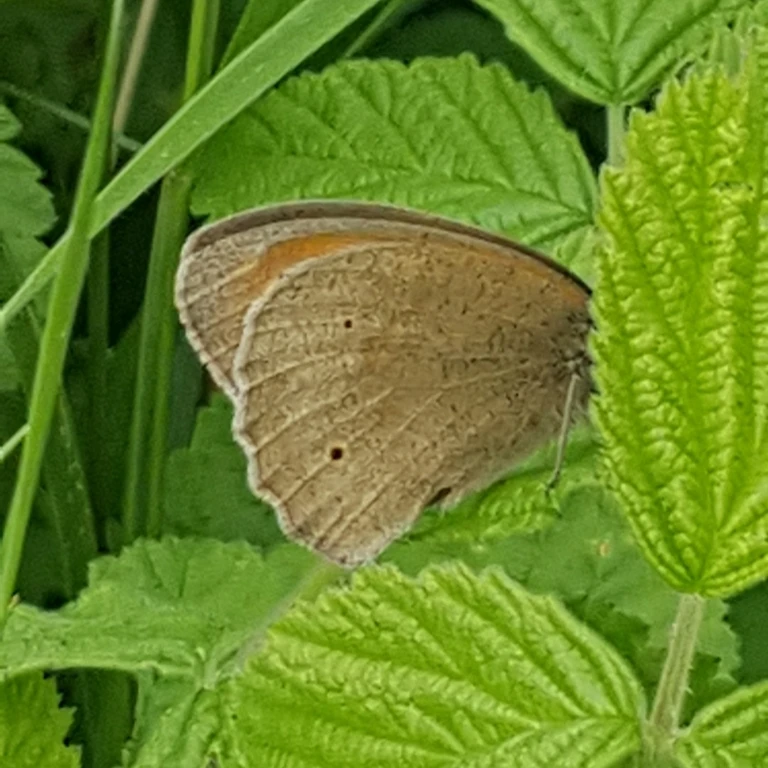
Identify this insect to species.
Maniola jurtina
